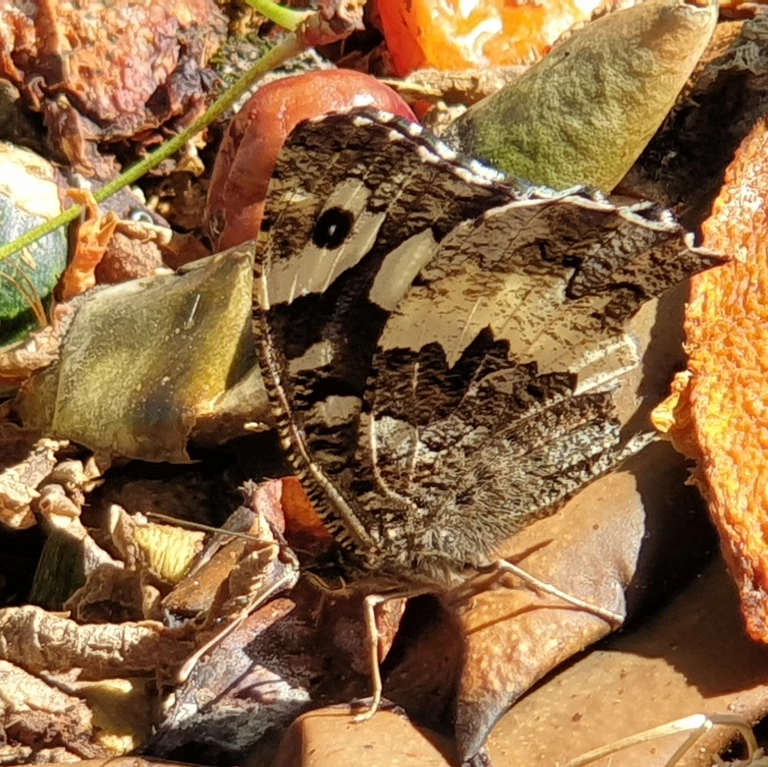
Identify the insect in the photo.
Brintesia circe
